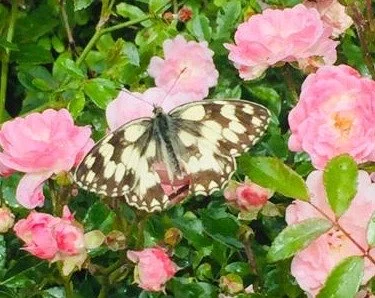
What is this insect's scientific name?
Melanargia galathea
